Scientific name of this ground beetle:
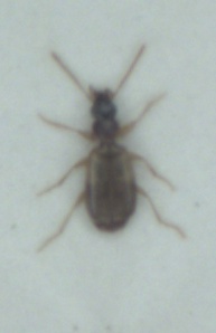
Philorhizus notatus
